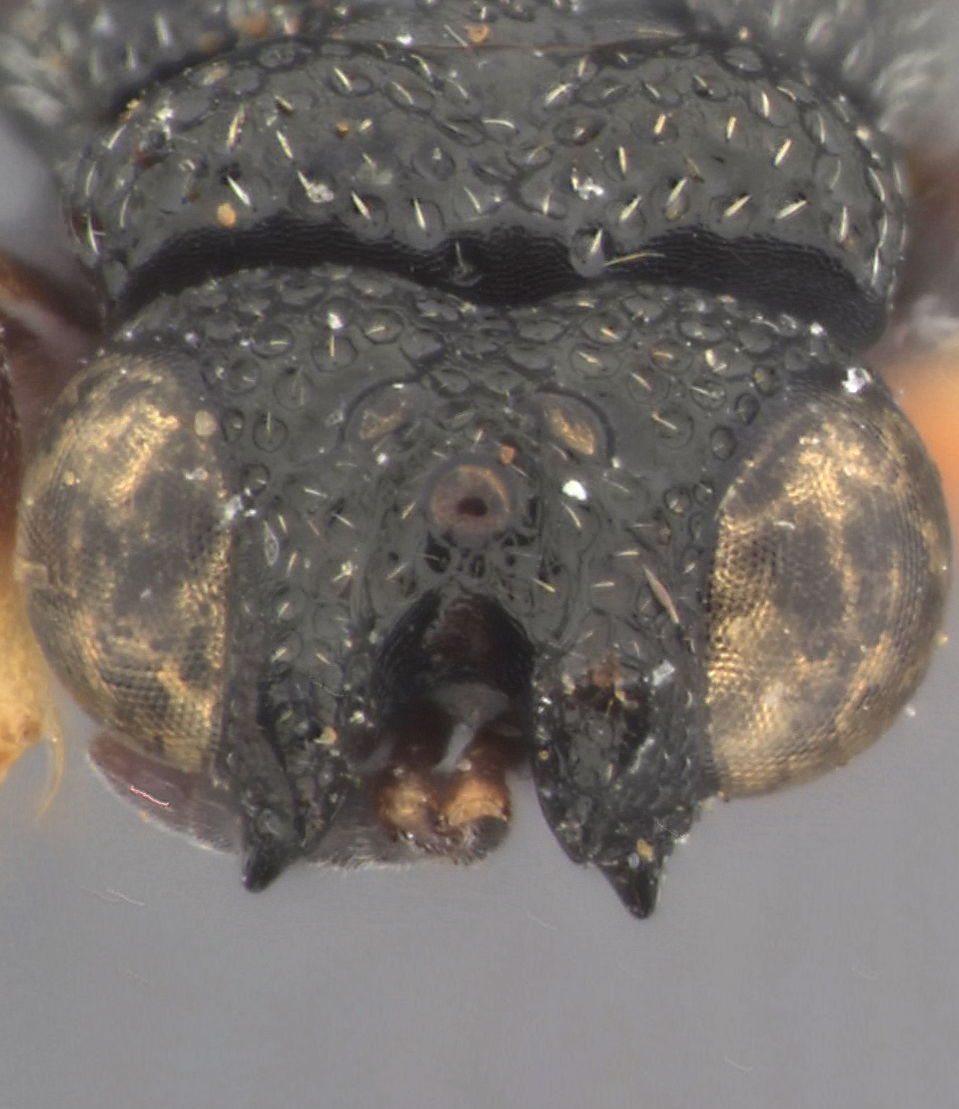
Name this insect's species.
Pareniaca alticornis
